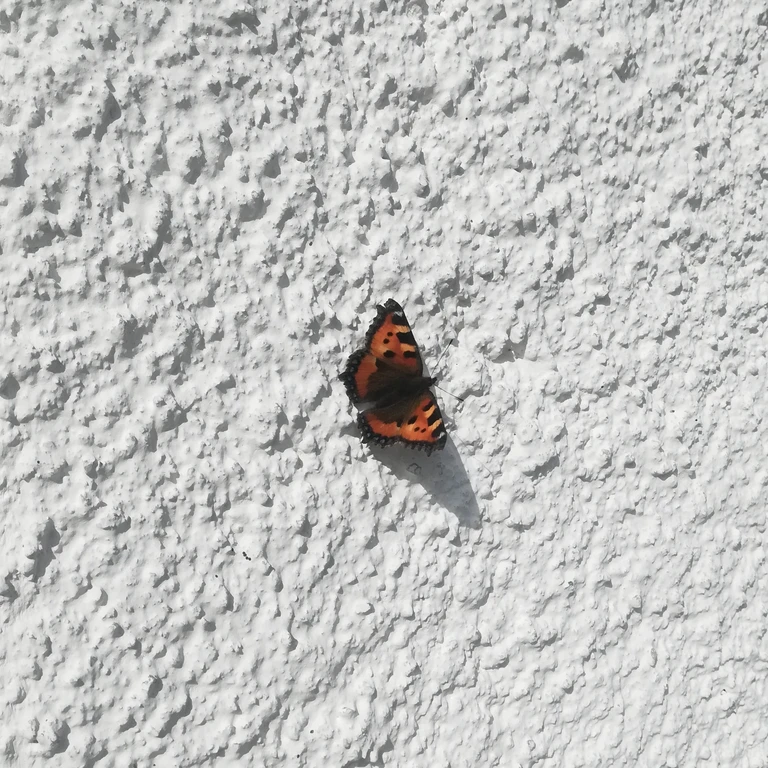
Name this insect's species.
Aglais urticae
